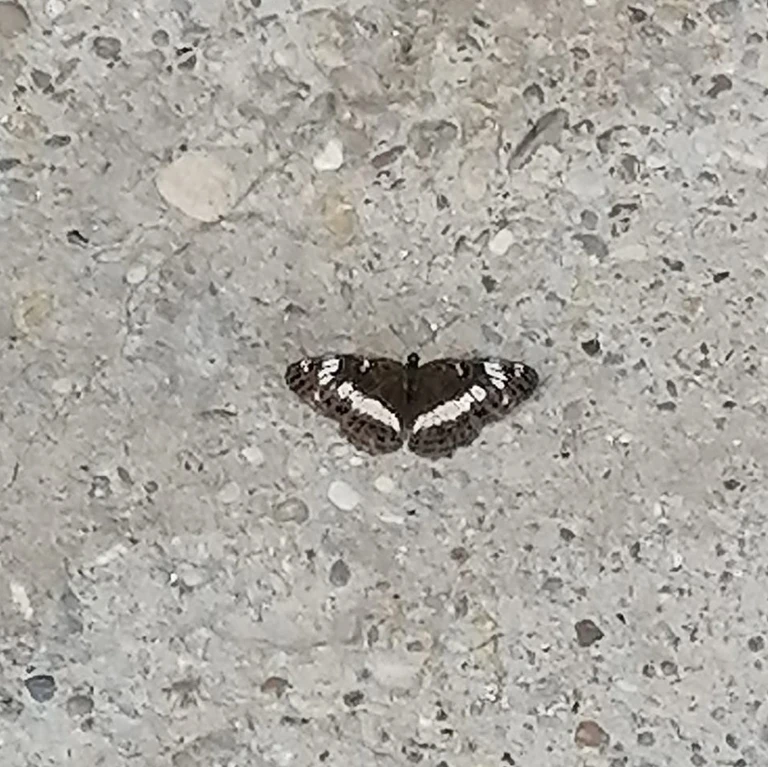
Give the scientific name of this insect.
Limenitis camilla (also Ladoga camilla)
